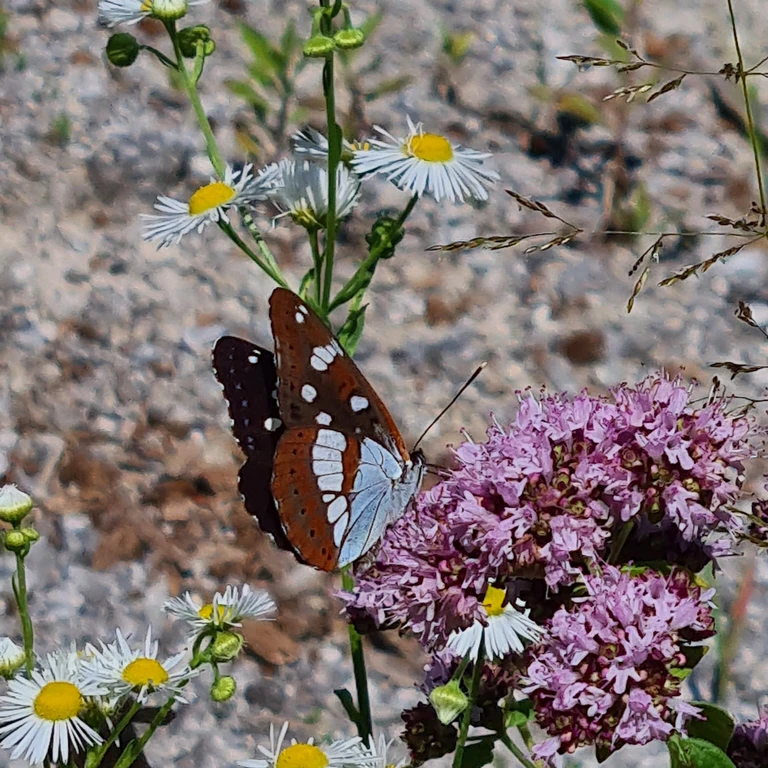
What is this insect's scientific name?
Limenitis reducta
